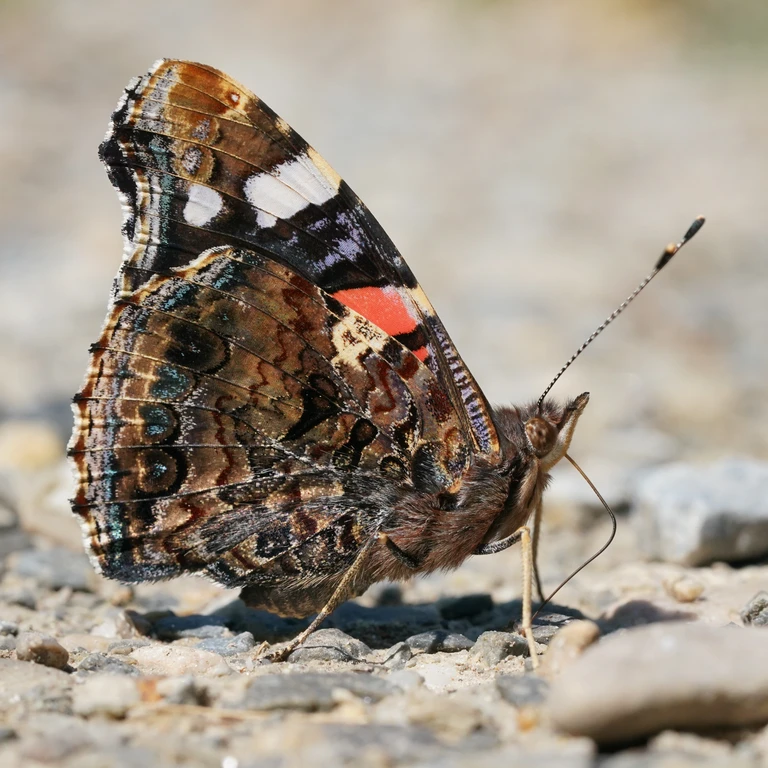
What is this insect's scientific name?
Vanessa atalanta
